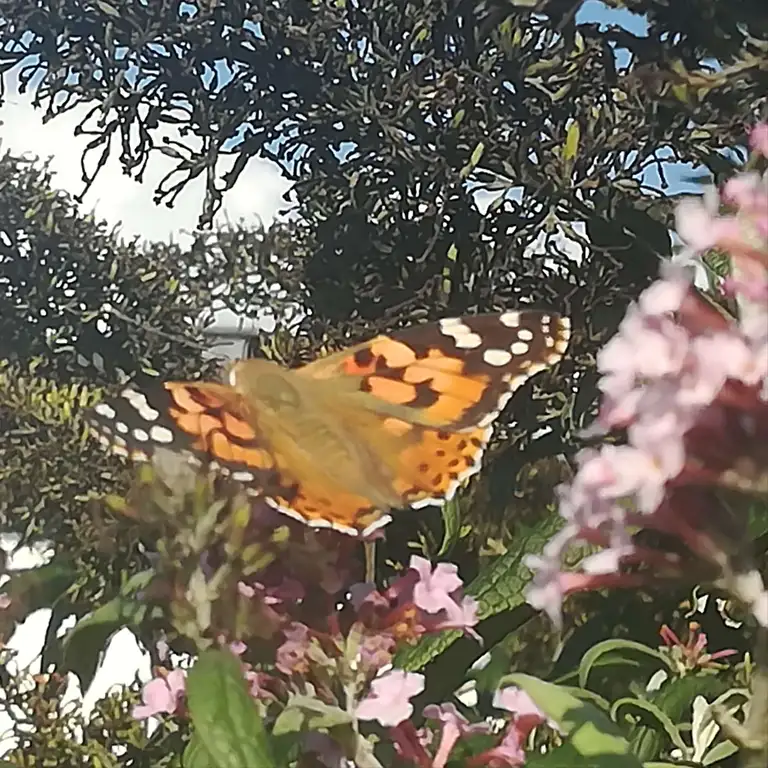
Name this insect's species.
Vanessa cardui
